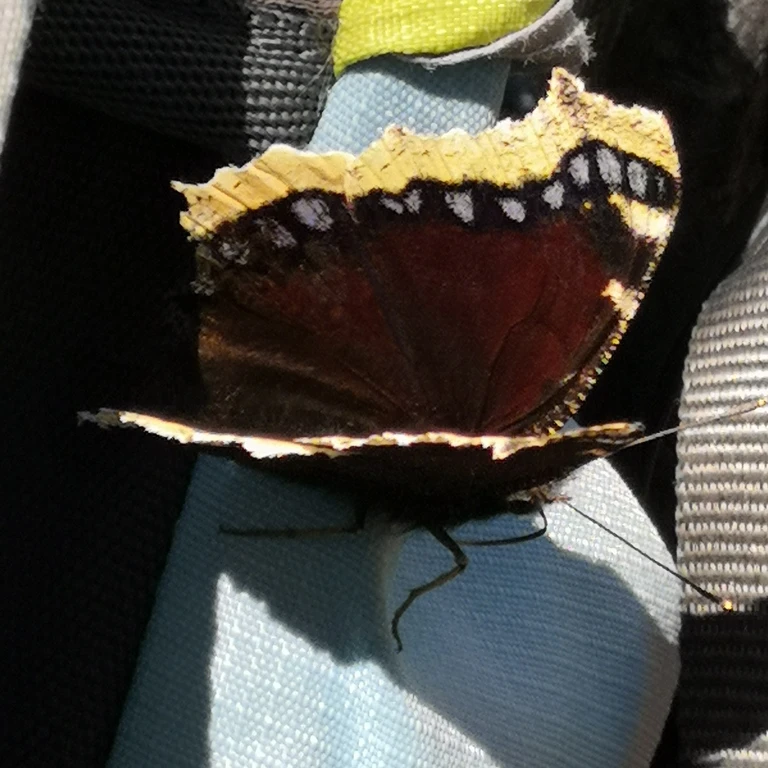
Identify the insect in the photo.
Nymphalis antiopa
